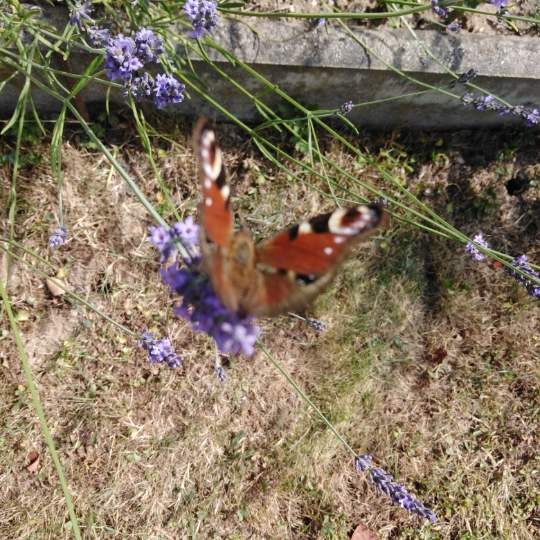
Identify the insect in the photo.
Aglais io
